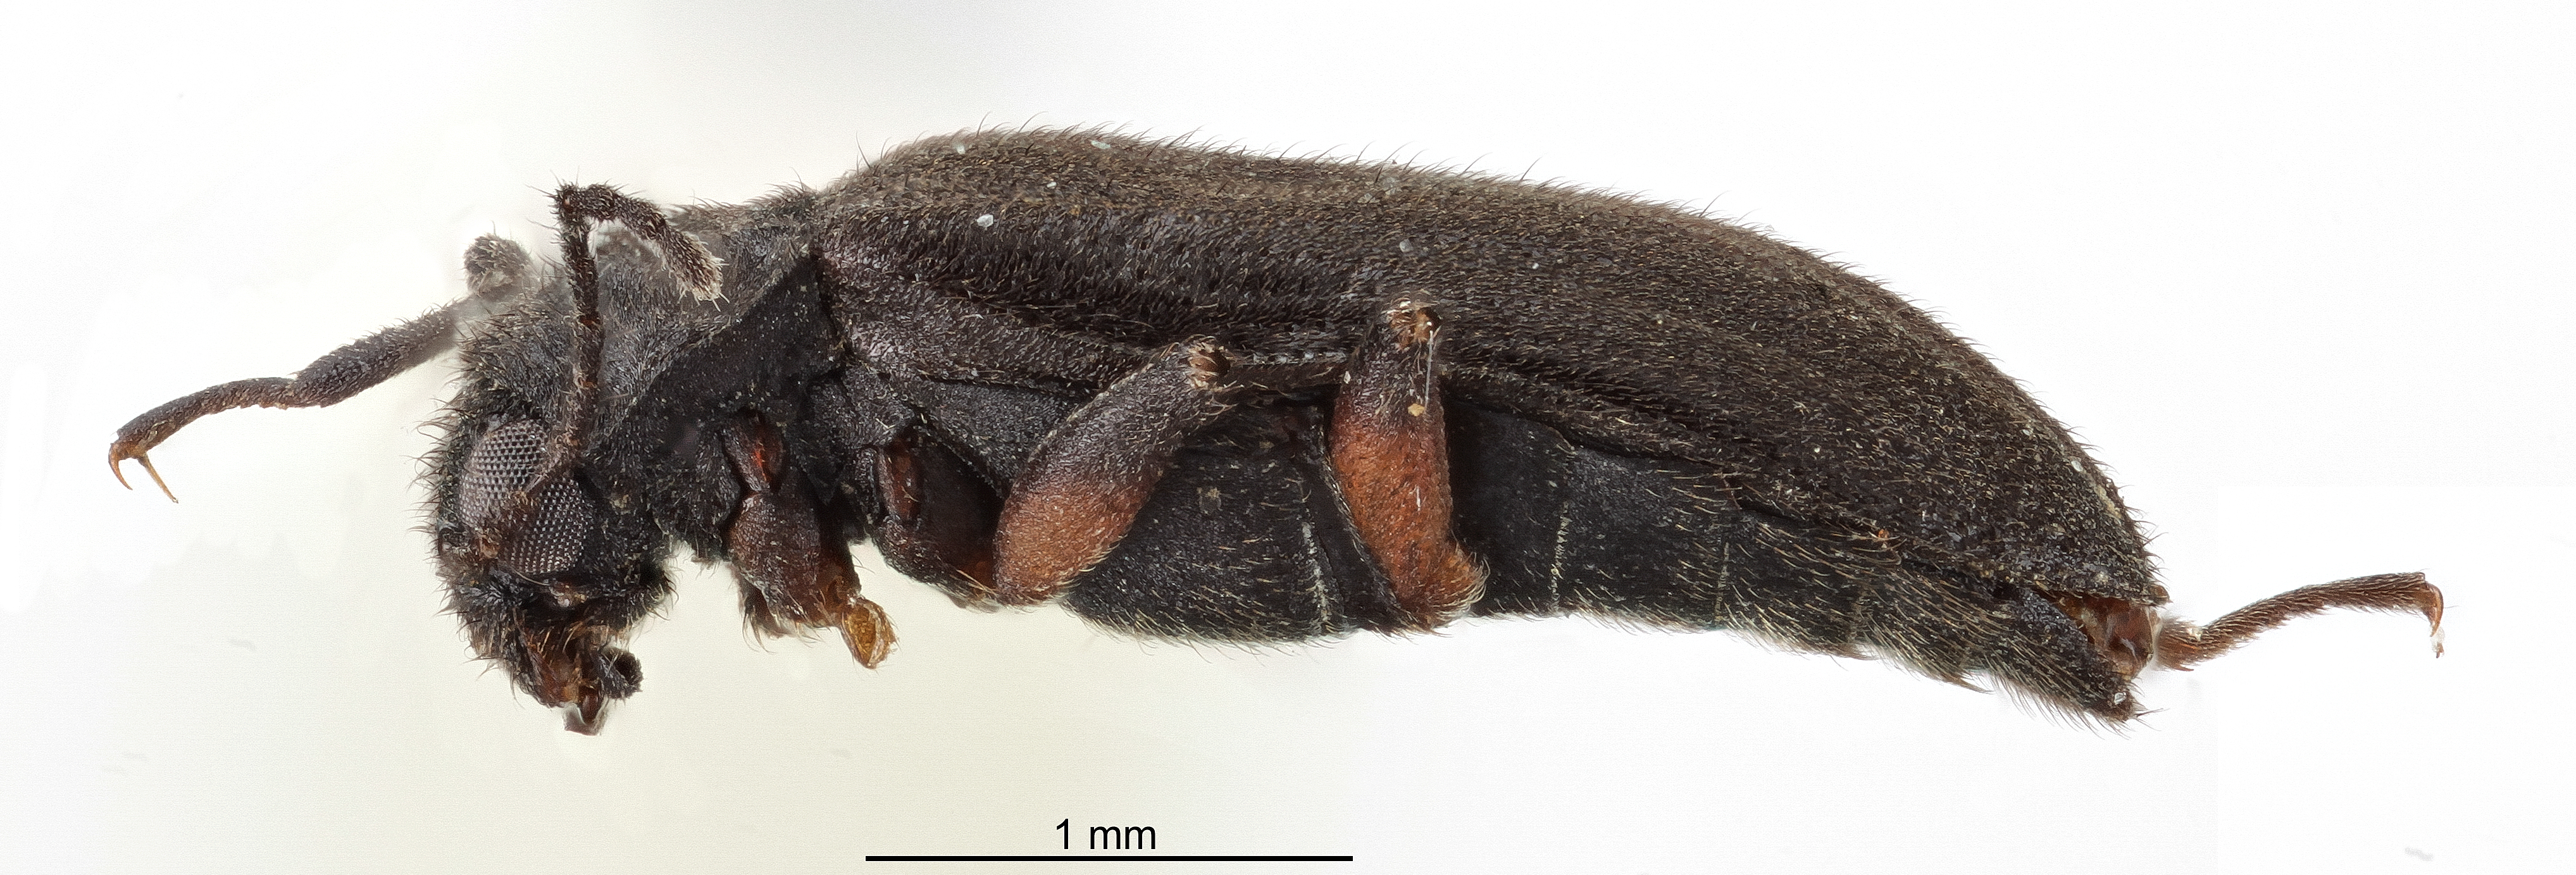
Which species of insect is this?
Hydora annectens
